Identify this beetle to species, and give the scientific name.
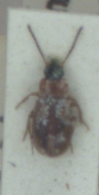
Acupalpus dorsalis
